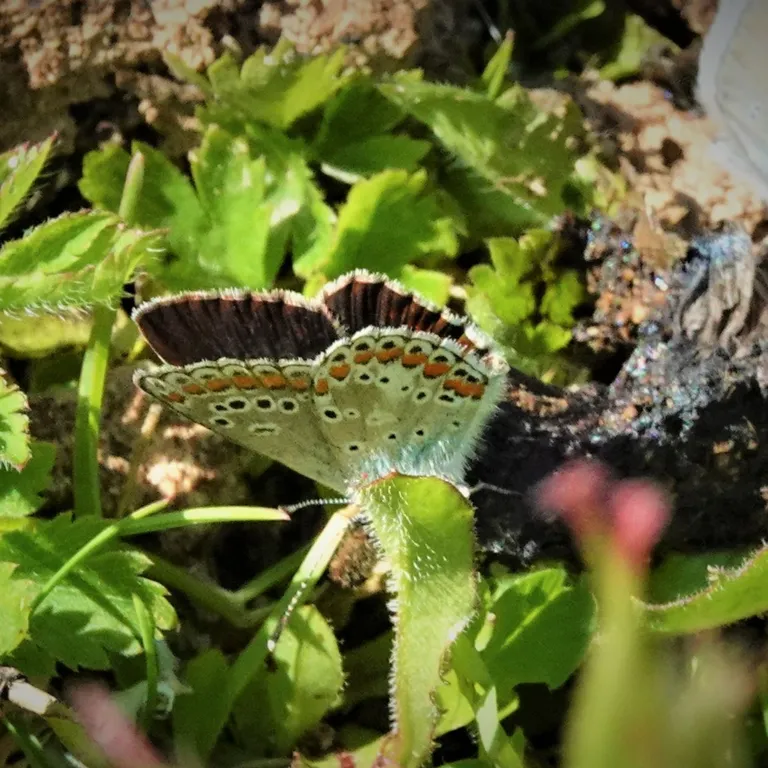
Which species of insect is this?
Aricia agestis/artaxerxes
